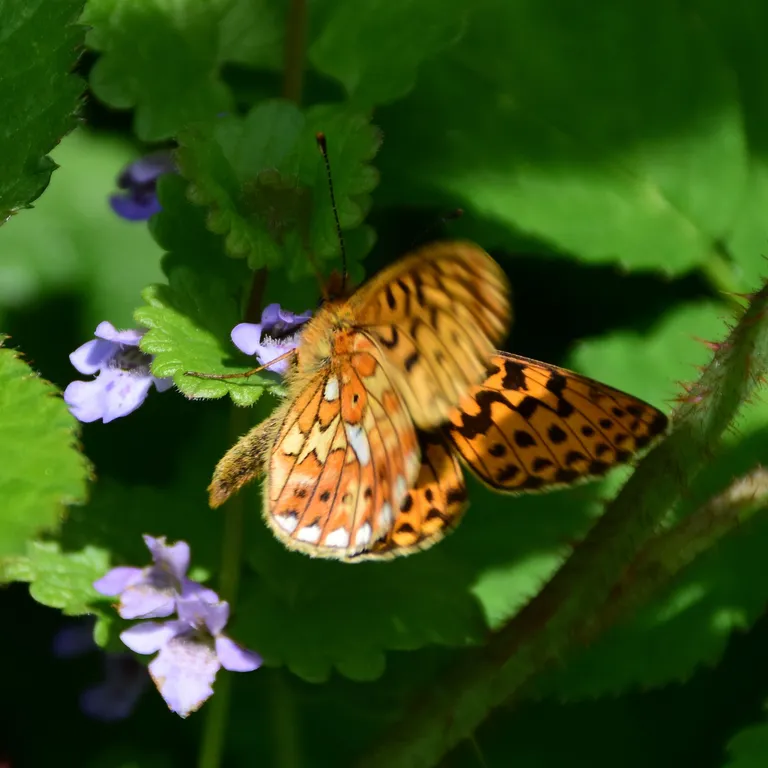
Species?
Boloria euphrosyne (also Clossiana euphrosyne)
